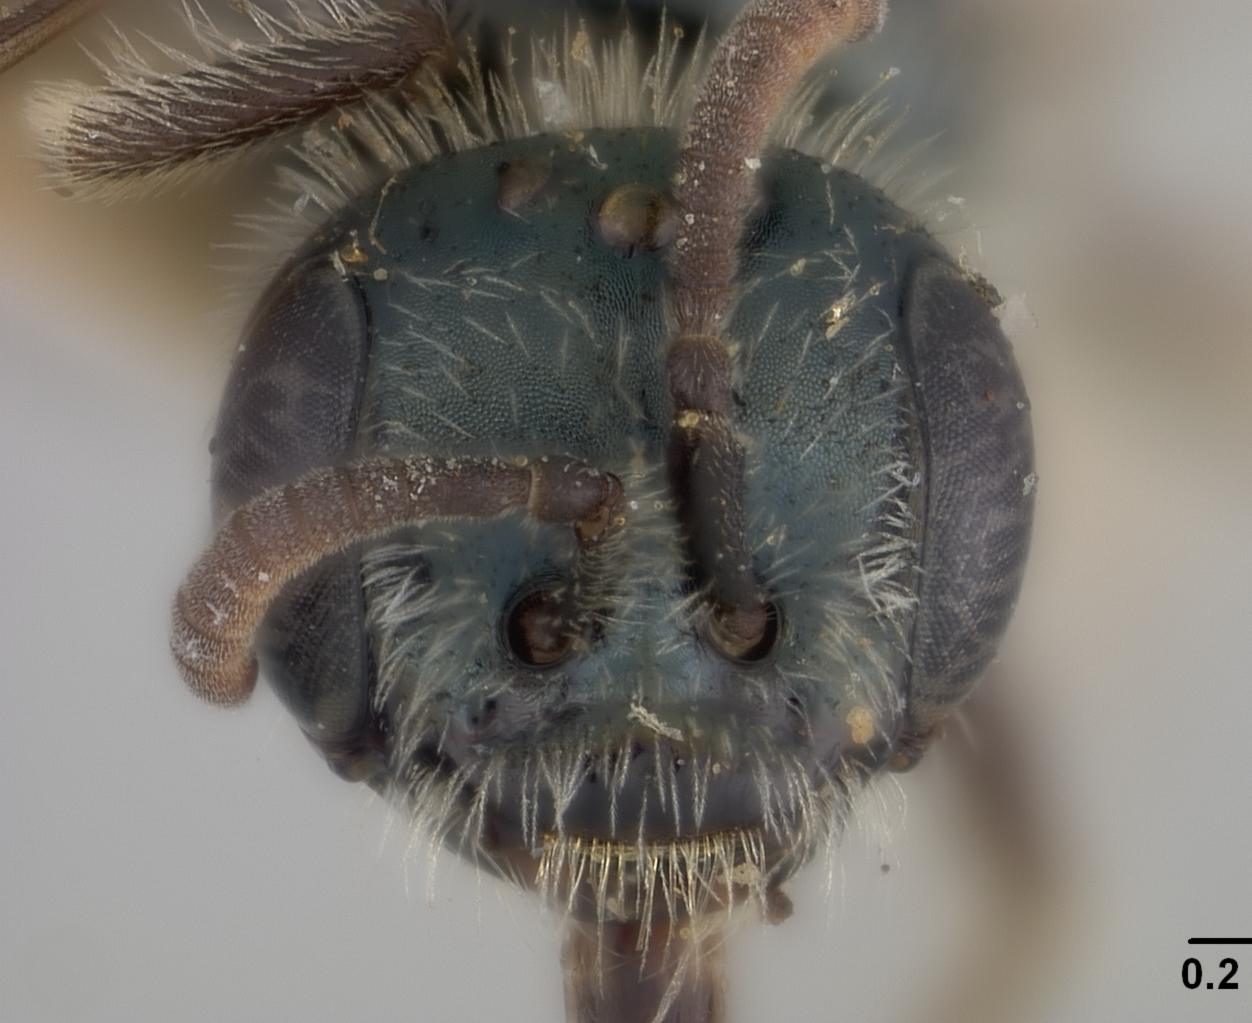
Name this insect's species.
Conanthalictus bakeri
